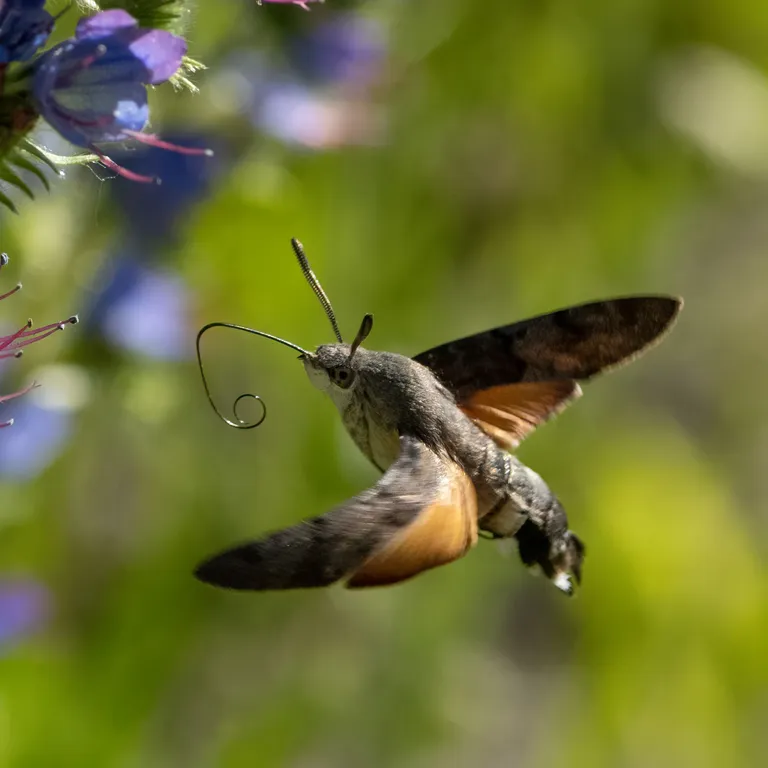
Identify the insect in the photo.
Macroglossum stellatarum
